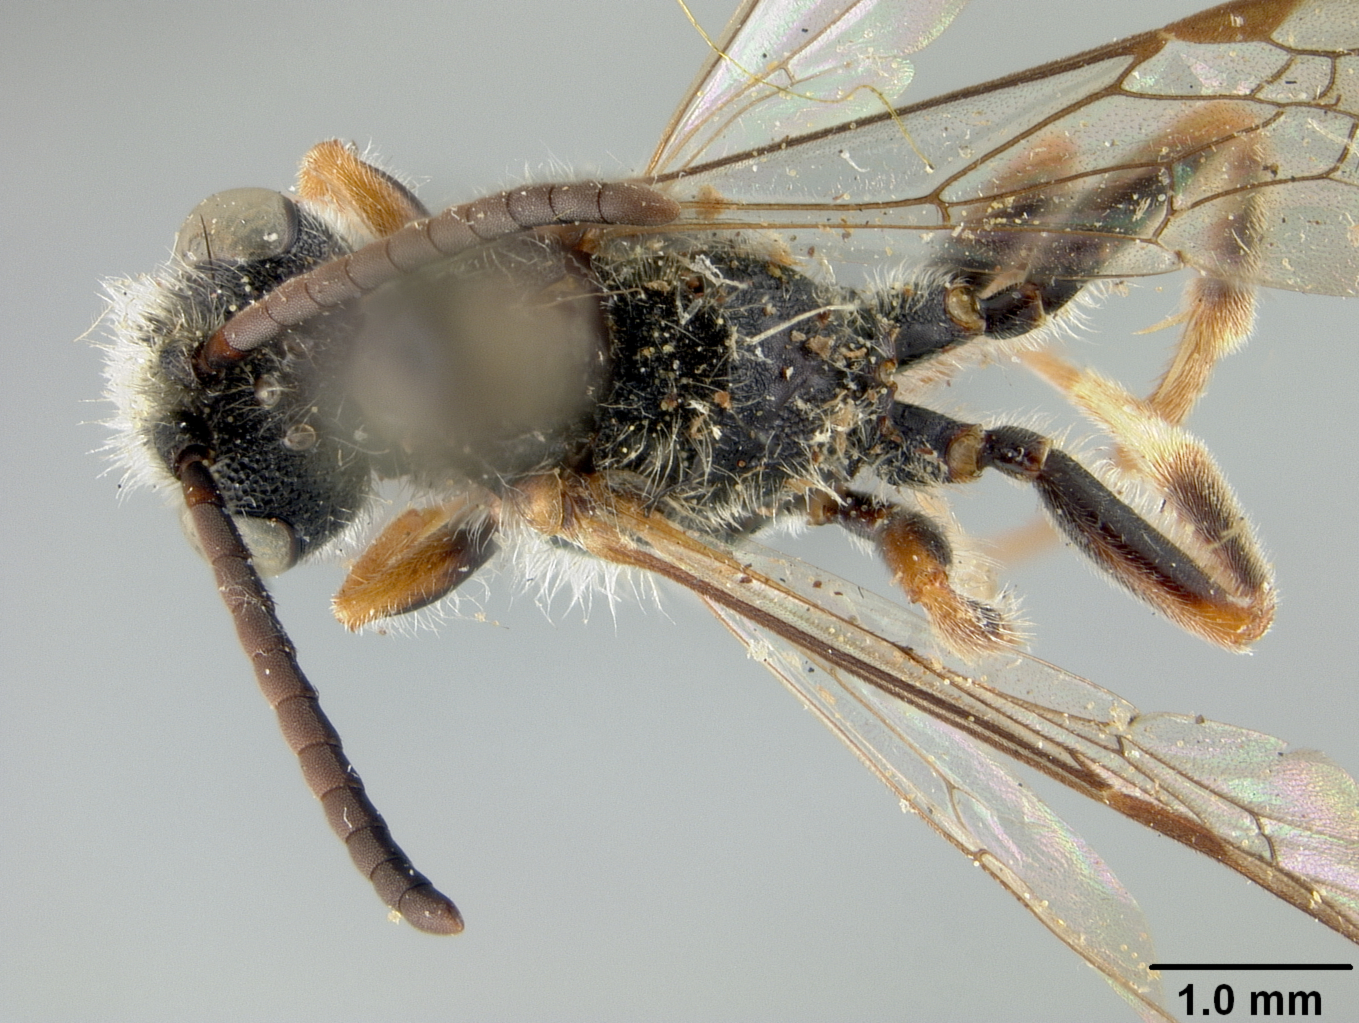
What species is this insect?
Nomada harimensis
